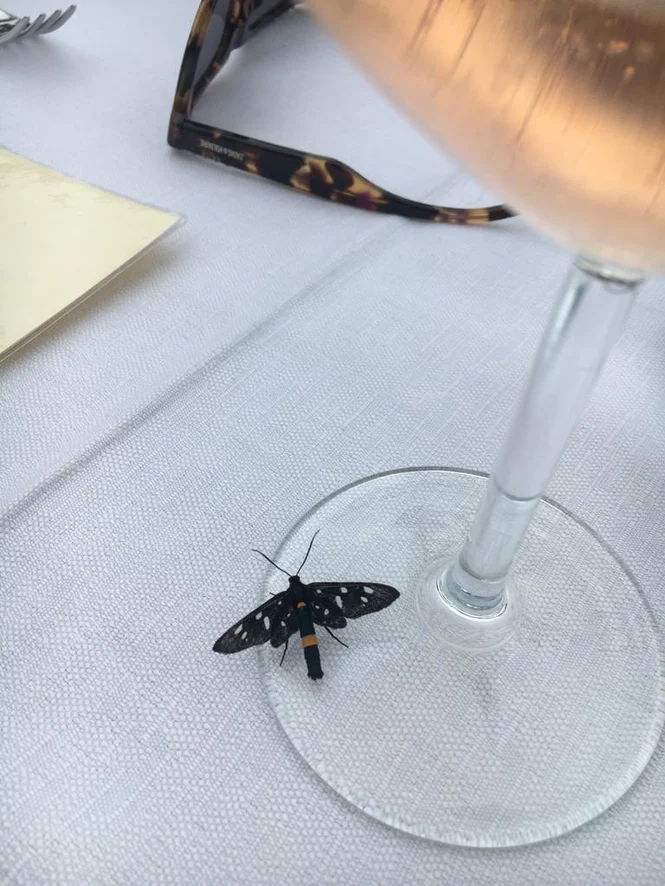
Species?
Amata phegea
